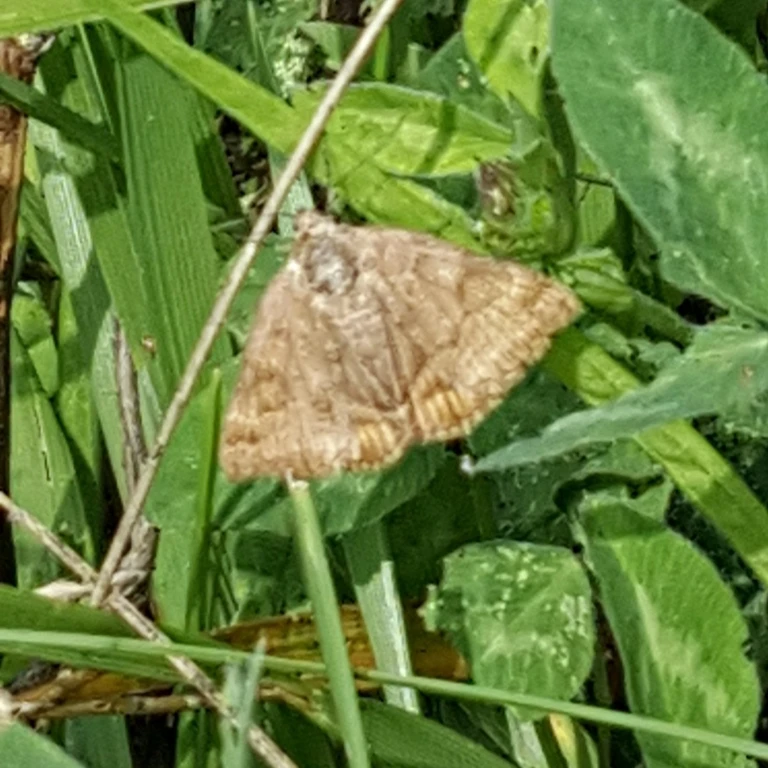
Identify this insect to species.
Euclidia glyphica
